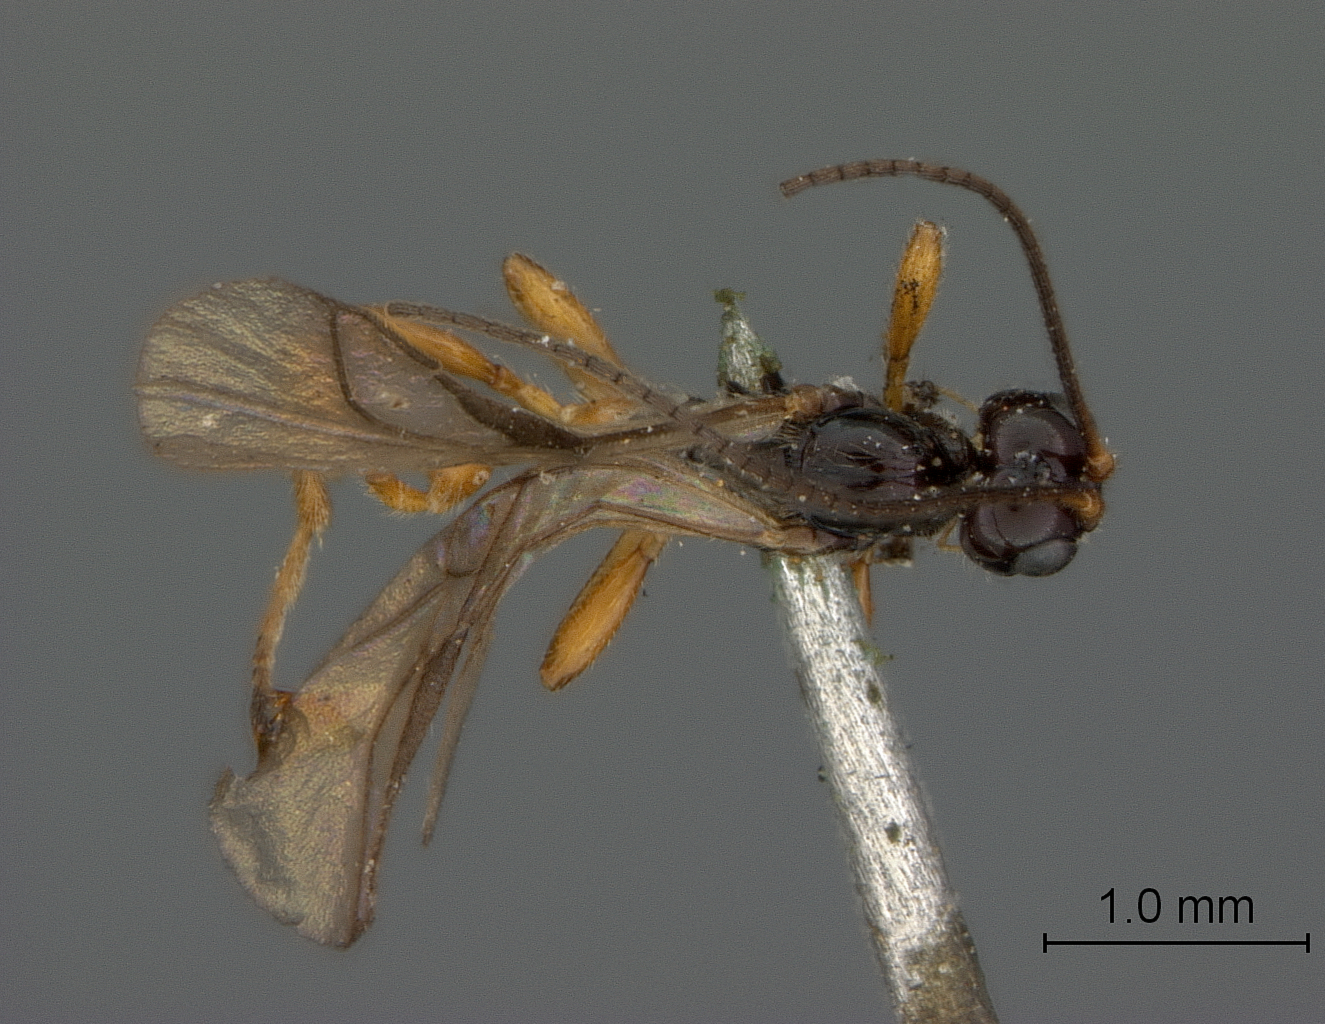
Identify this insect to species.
Rhizarcha harringtoni
